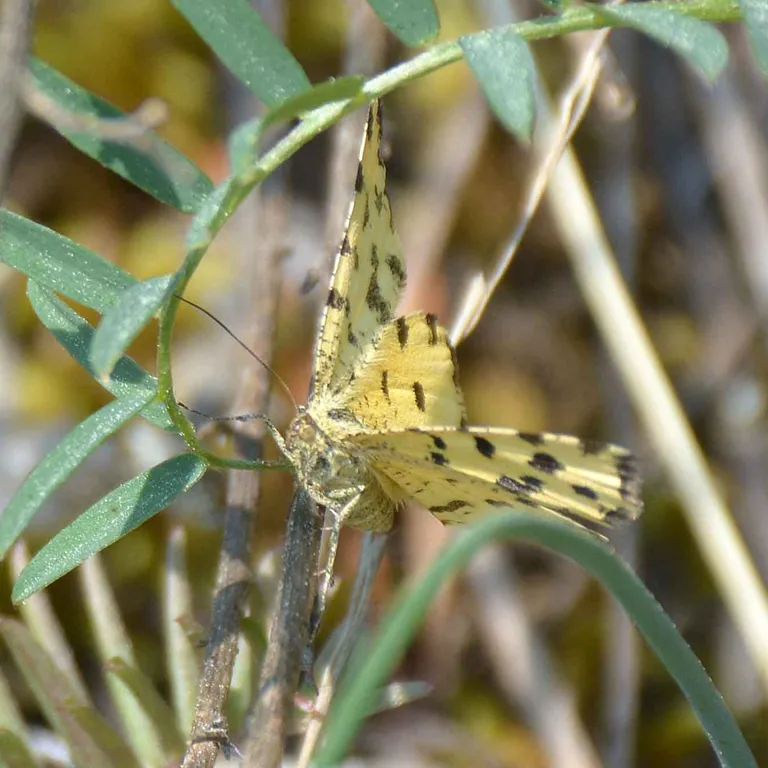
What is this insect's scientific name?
Pseudopanthera macularia
